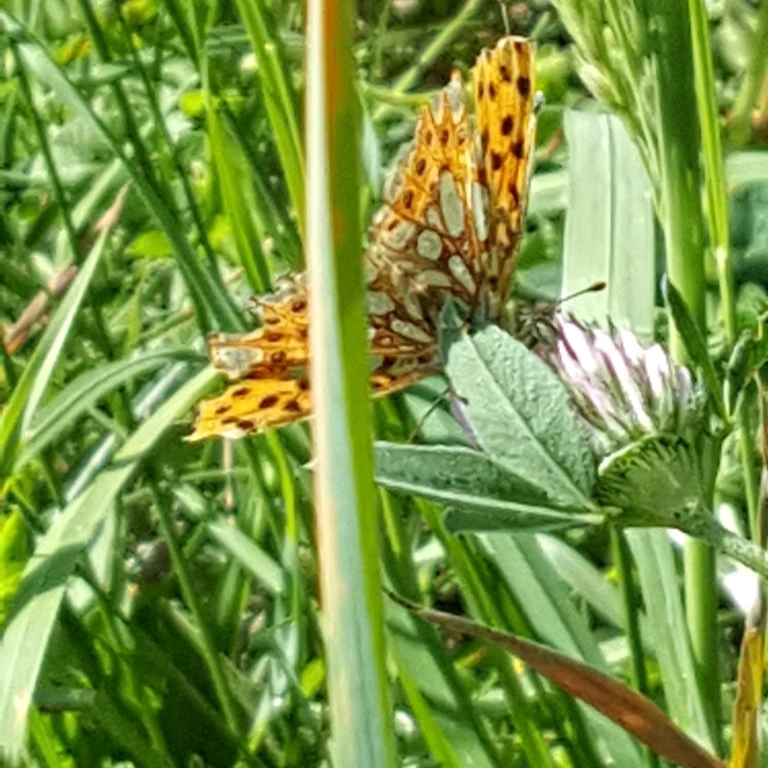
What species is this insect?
Issoria lathonia
